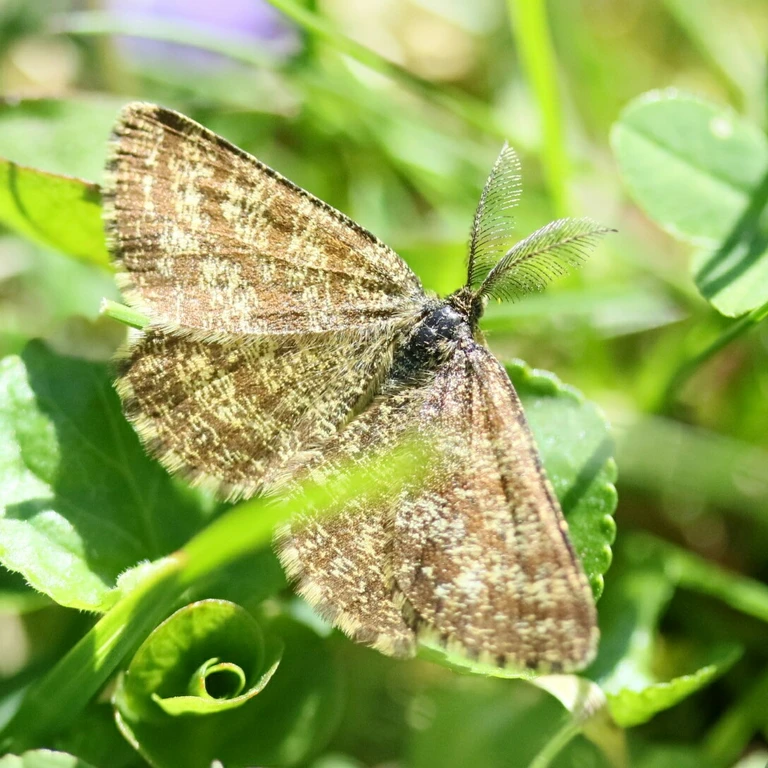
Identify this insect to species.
Ematurga atomaria
